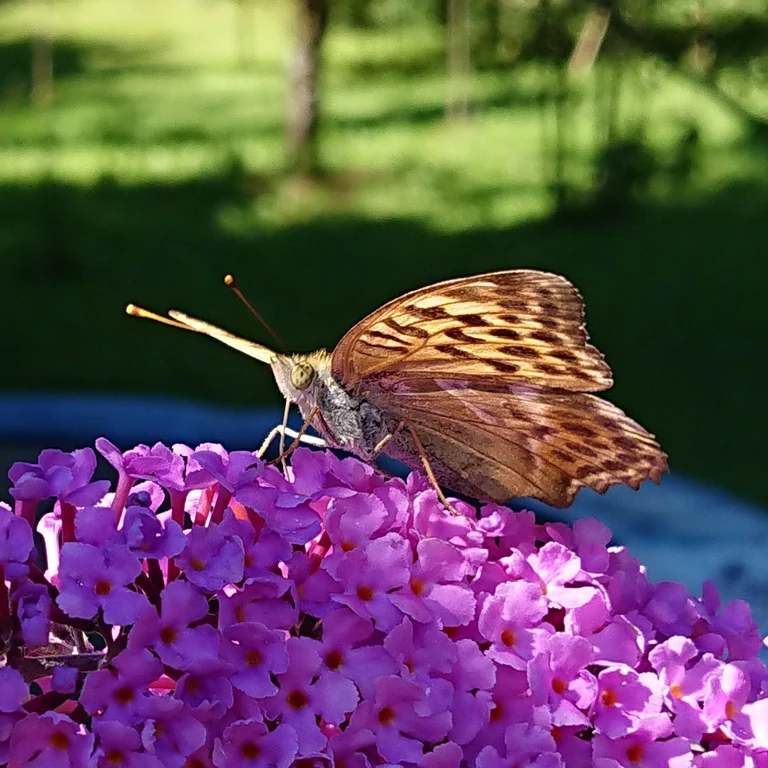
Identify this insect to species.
Argynnis paphia
